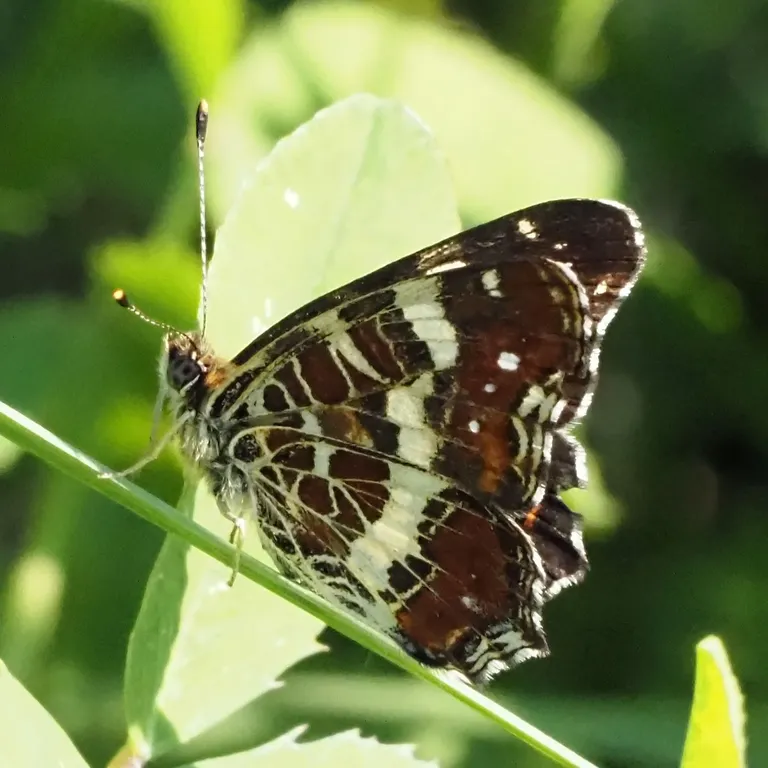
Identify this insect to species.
Araschnia levana
